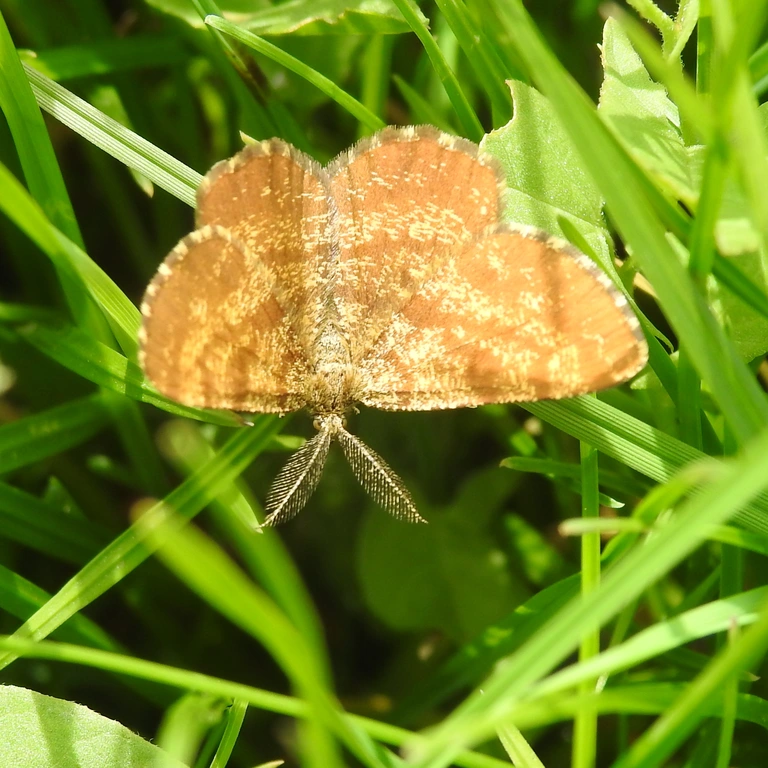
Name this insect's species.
Ematurga atomaria
